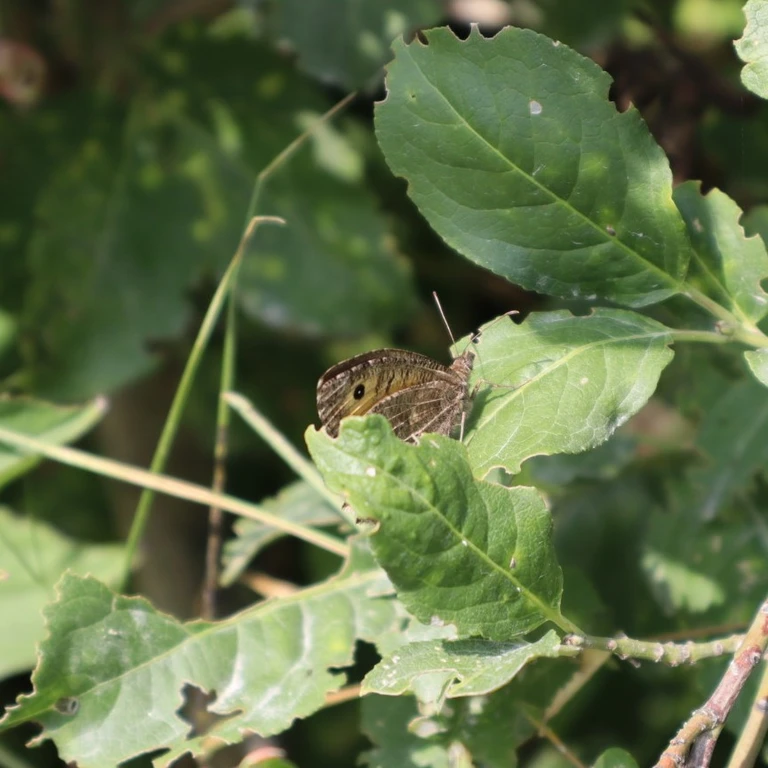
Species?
Arethusana arethusa
